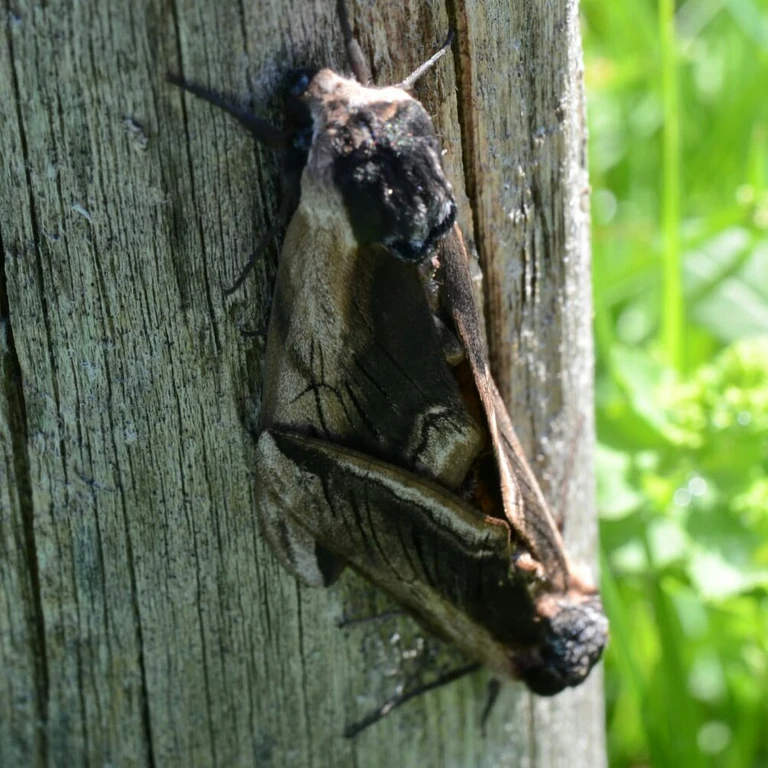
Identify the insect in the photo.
Sphinx ligustri
